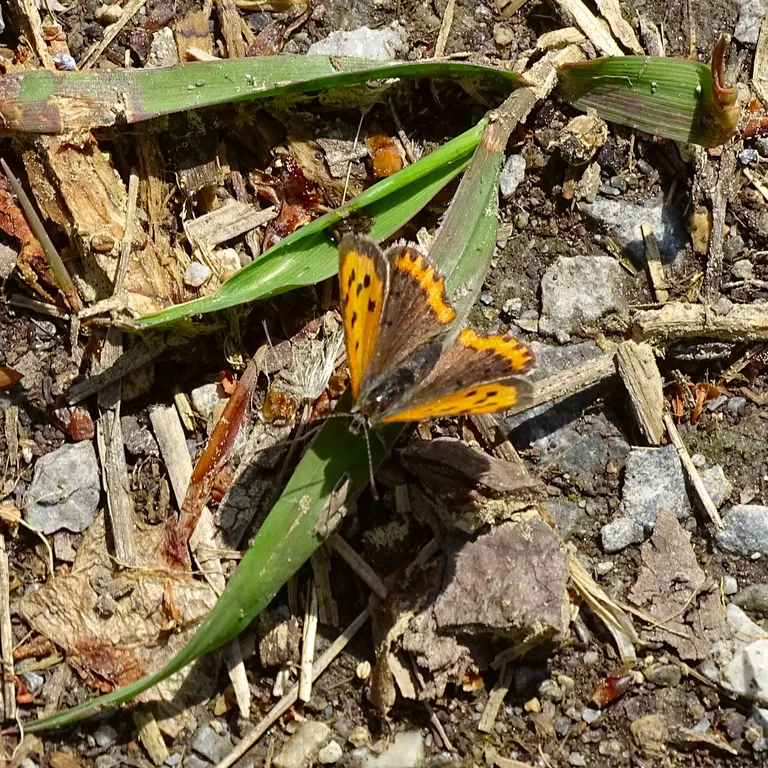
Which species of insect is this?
Lycaena phlaeas
